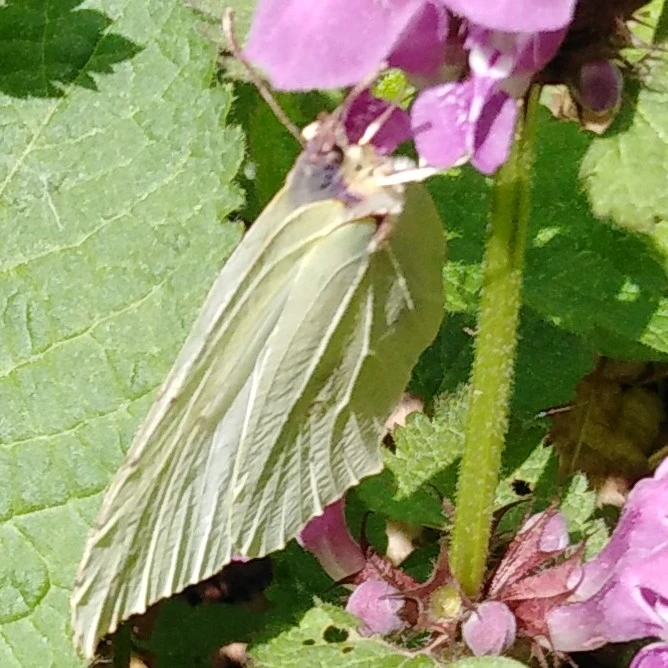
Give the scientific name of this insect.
Gonepteryx rhamni
